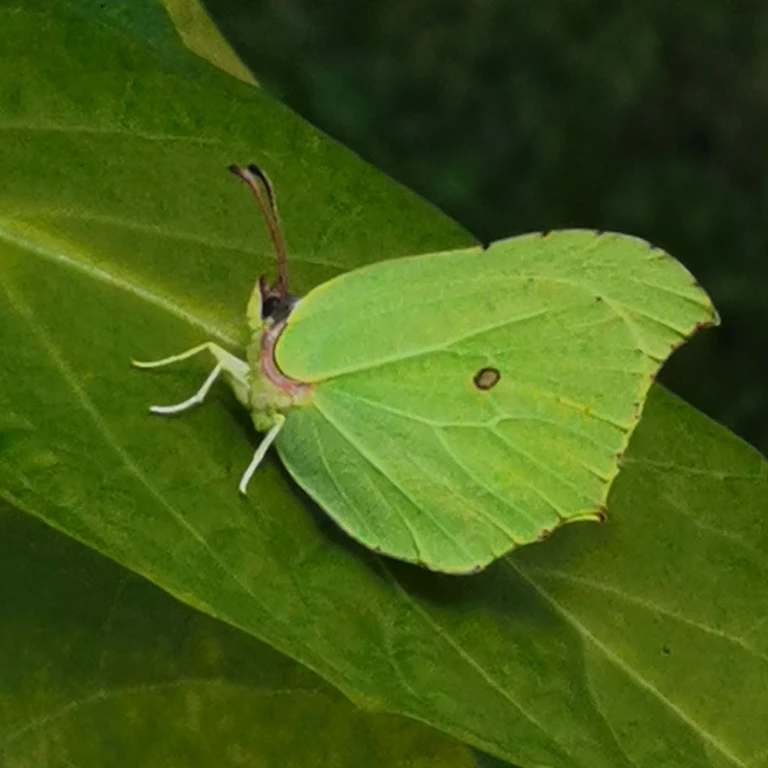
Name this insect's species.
Gonepteryx rhamni
